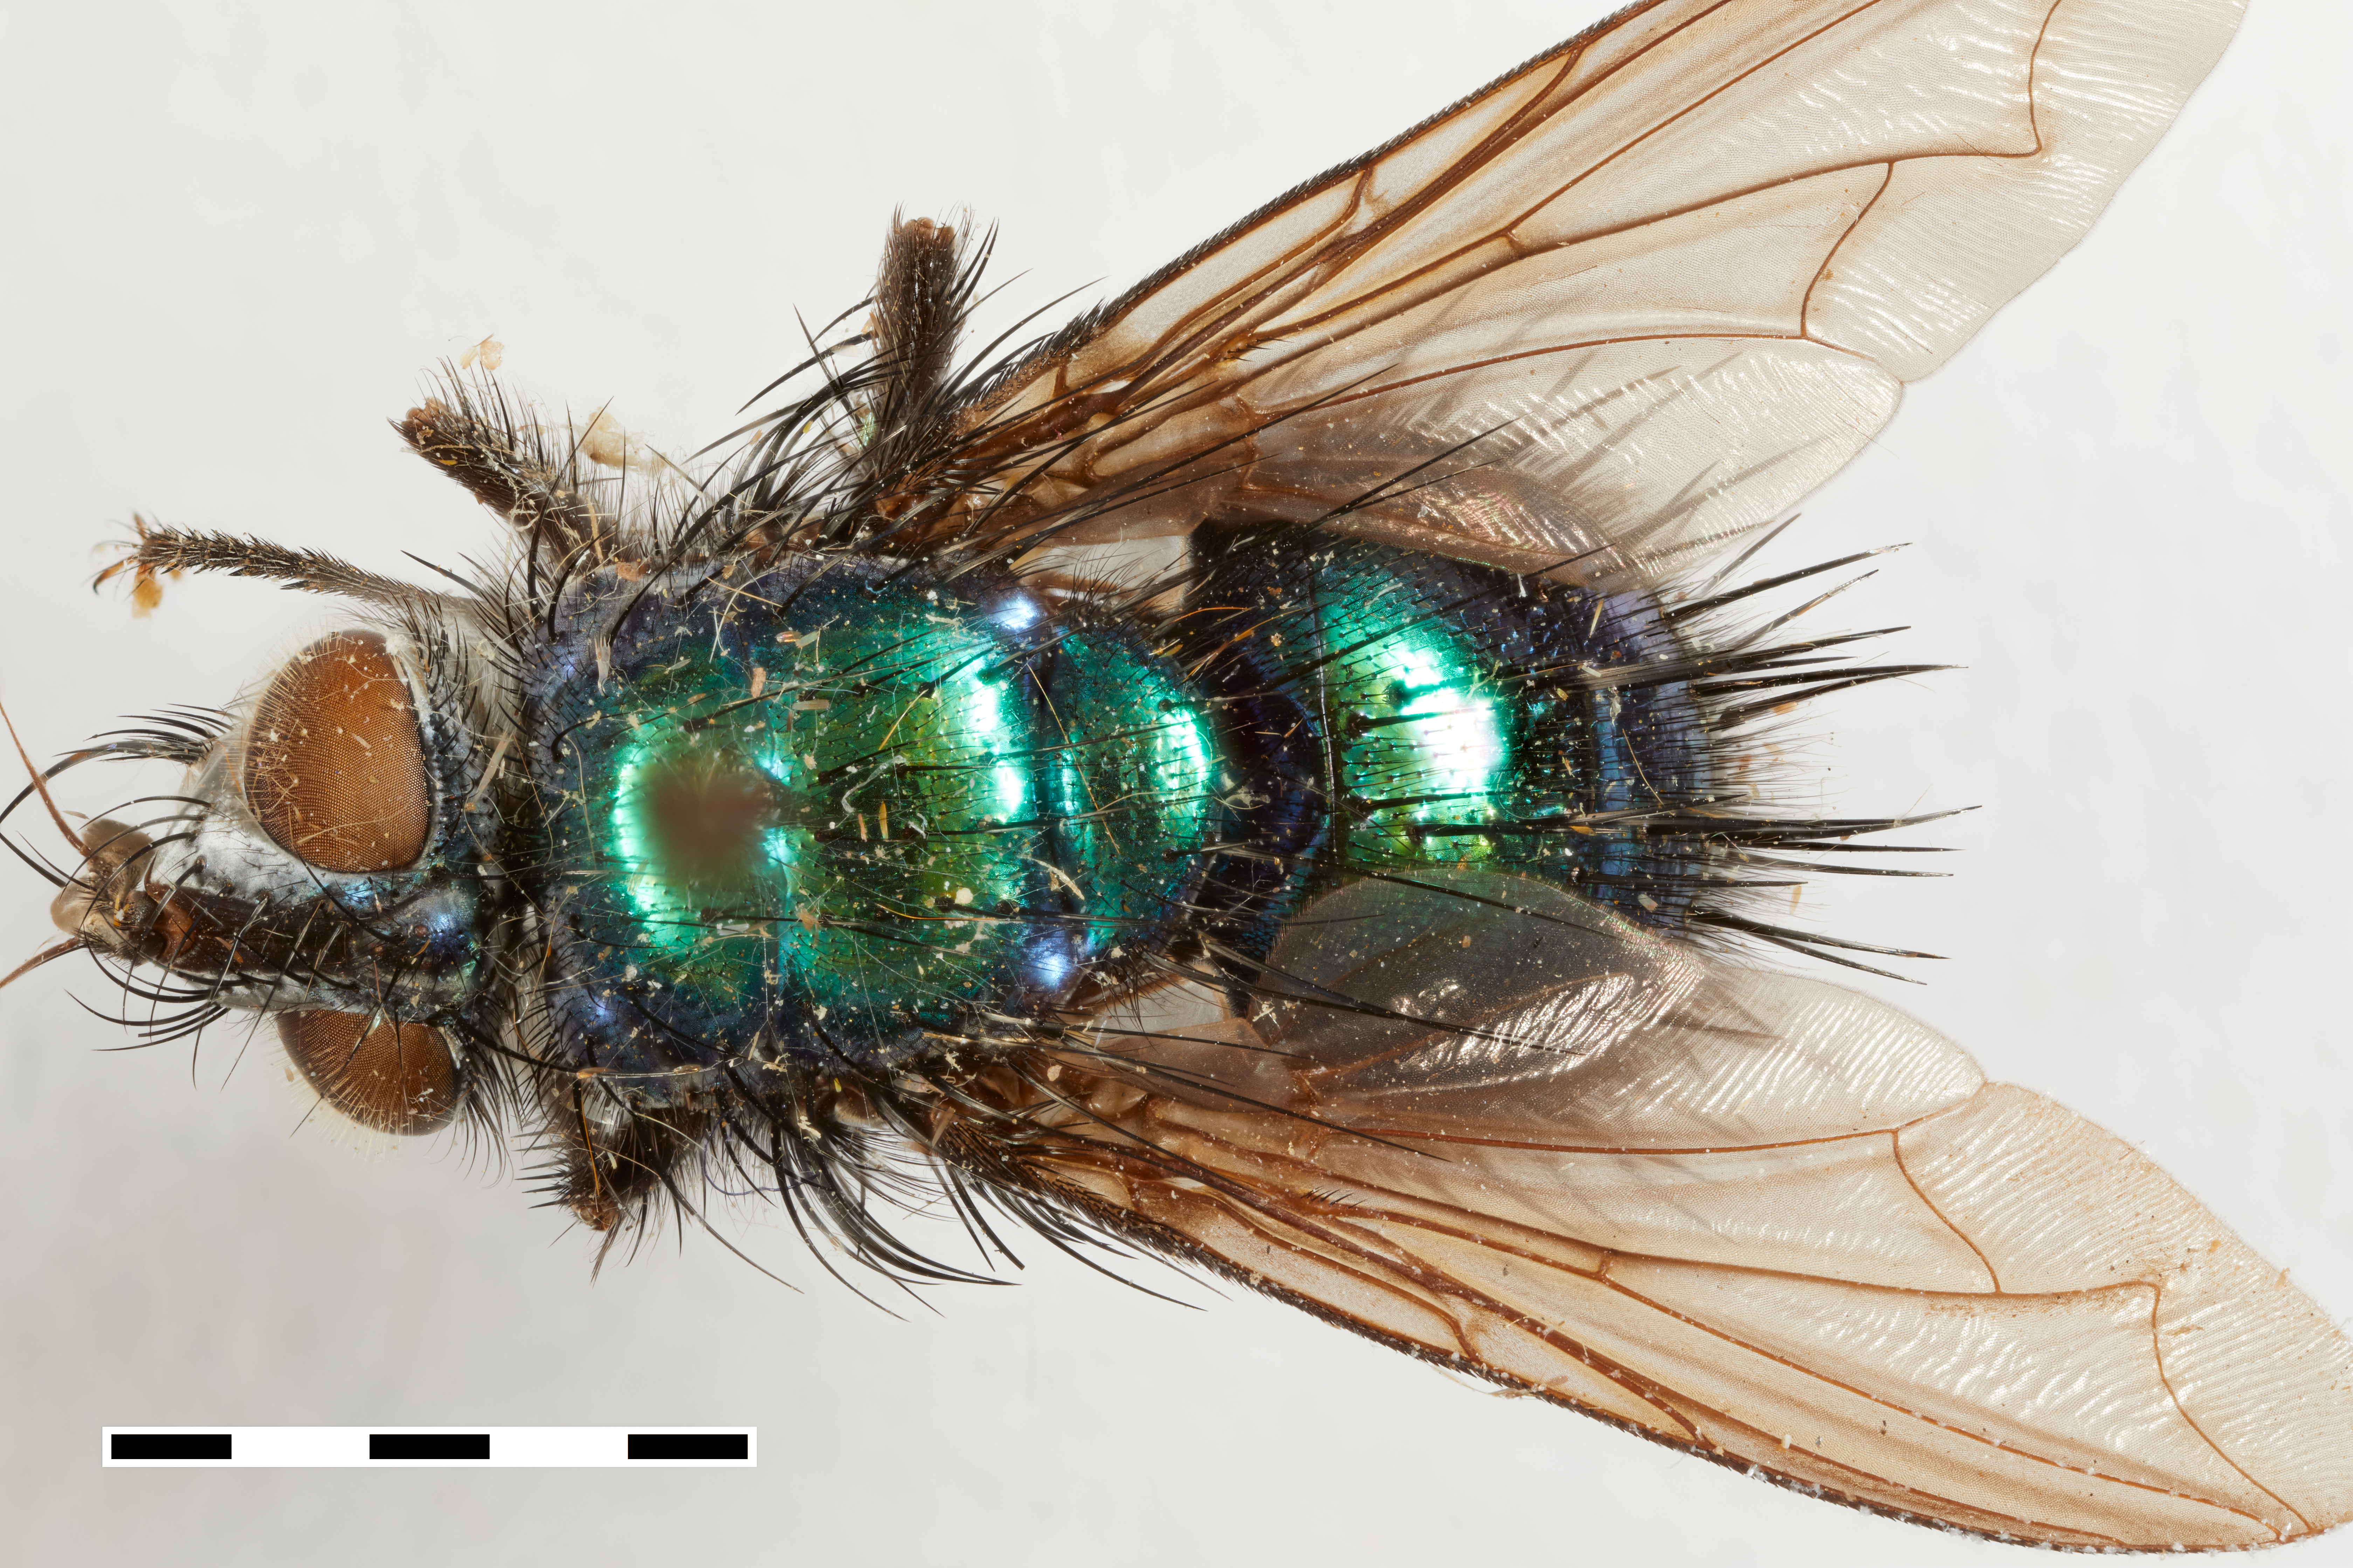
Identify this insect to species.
Scologaster fuscipennis
